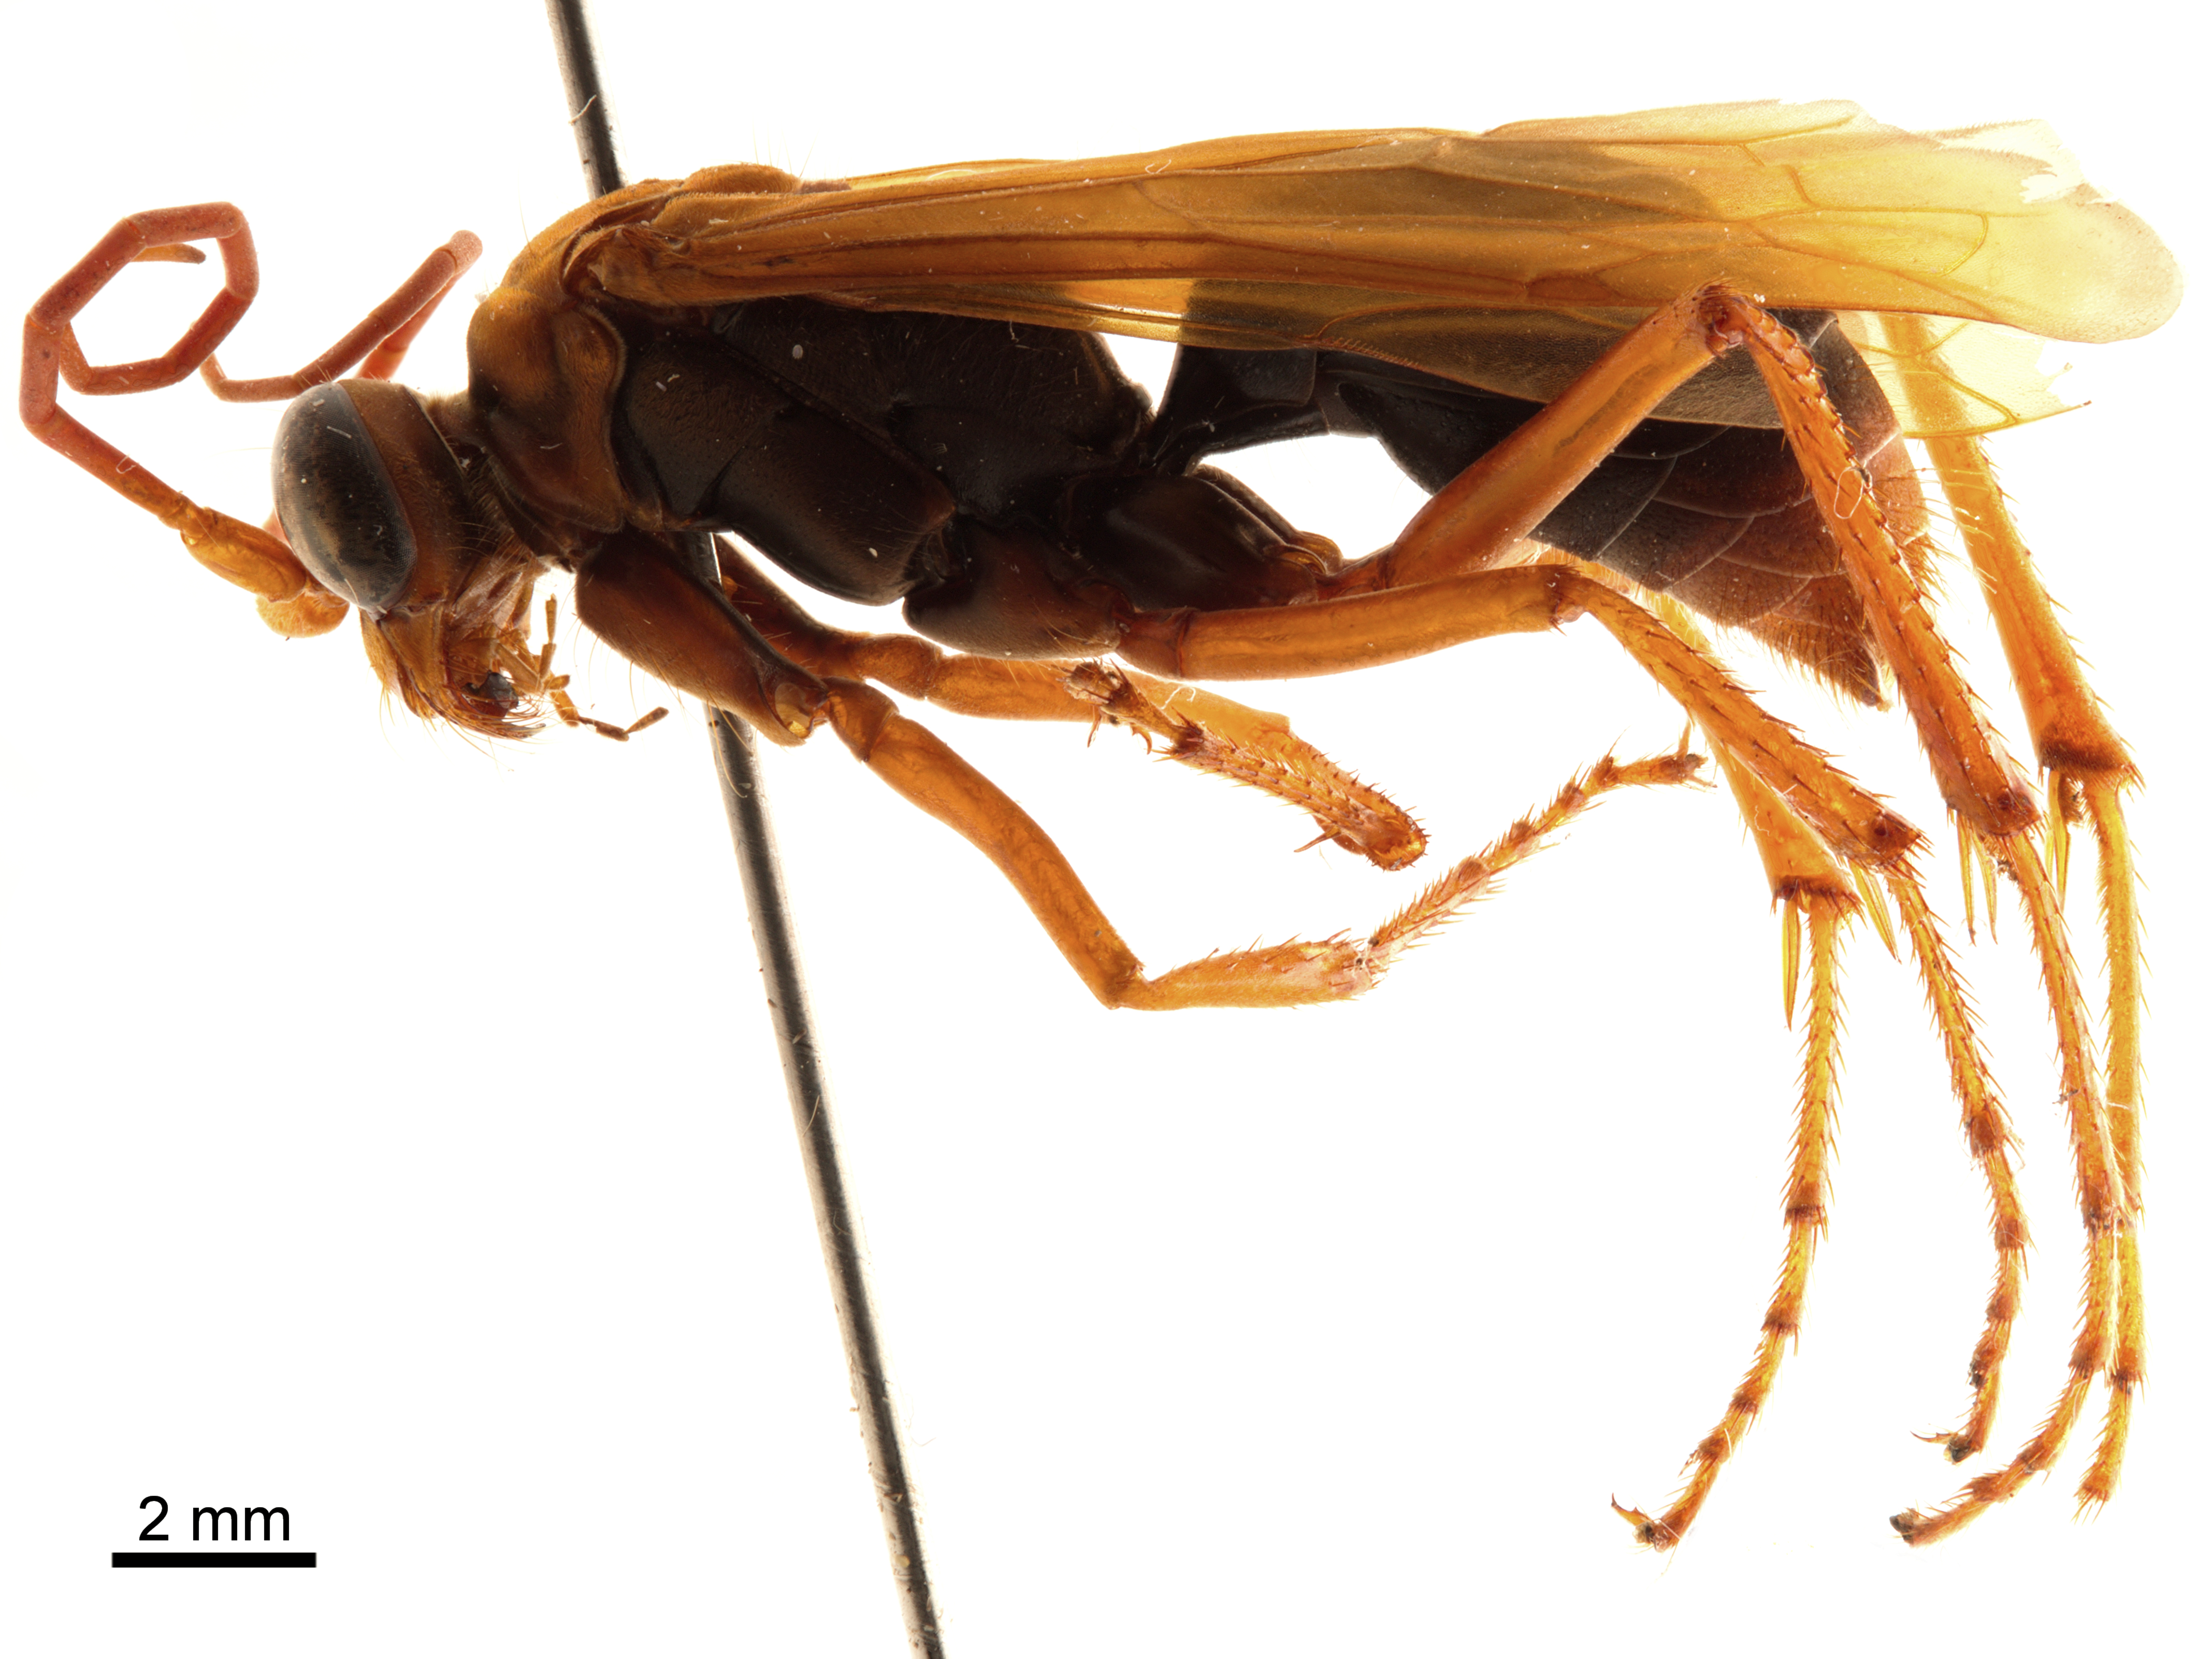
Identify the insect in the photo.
Leptodialepis ceylonica
